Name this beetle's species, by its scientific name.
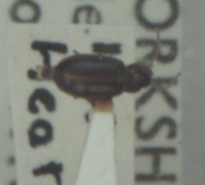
Bradycellus ruficollis
